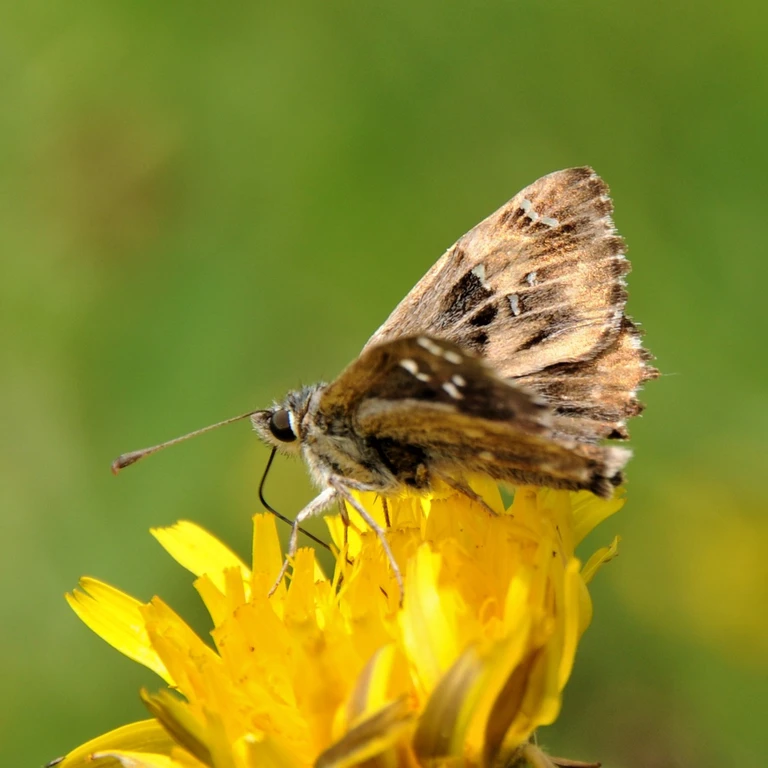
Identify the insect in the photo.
Carcharodus alceae
